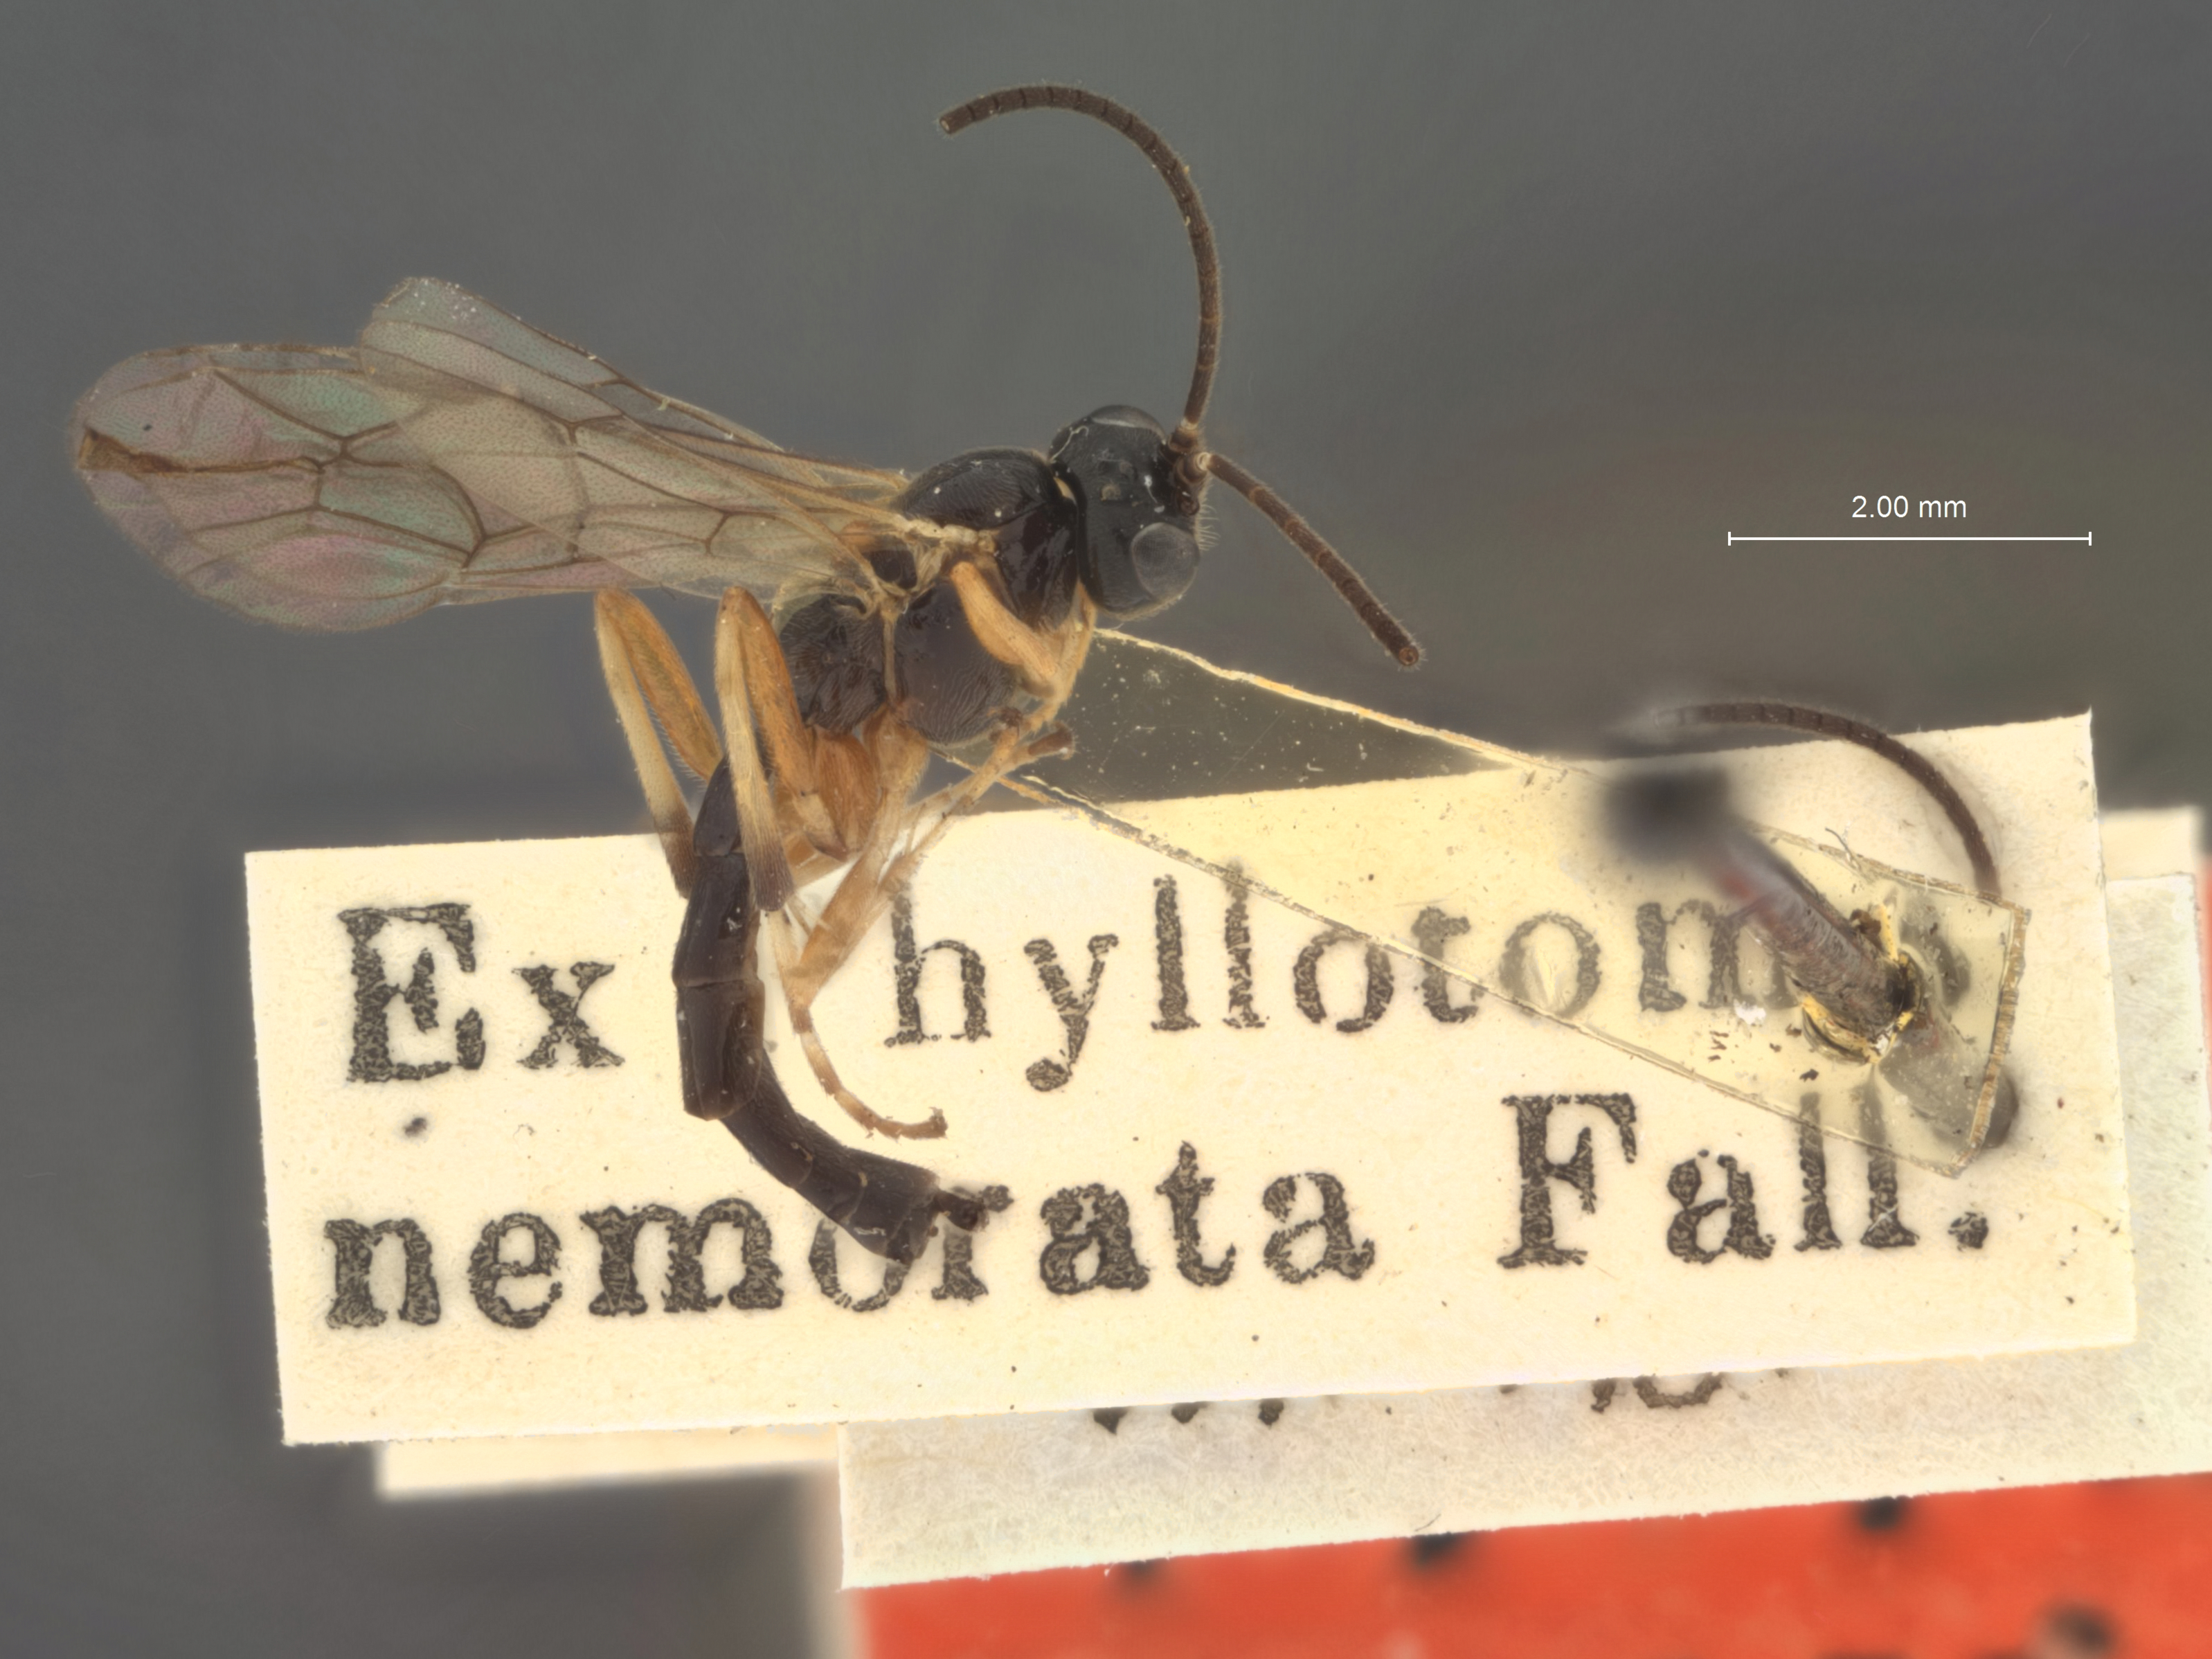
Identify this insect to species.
Mesoleius phyllotamae
